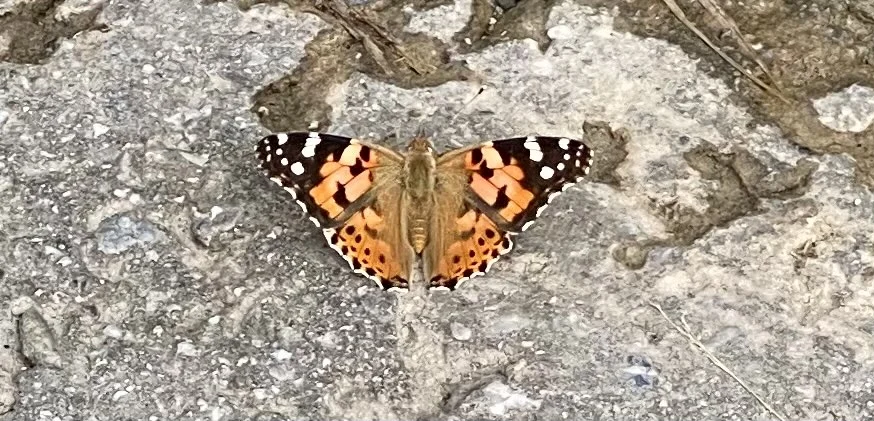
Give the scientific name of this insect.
Vanessa cardui
